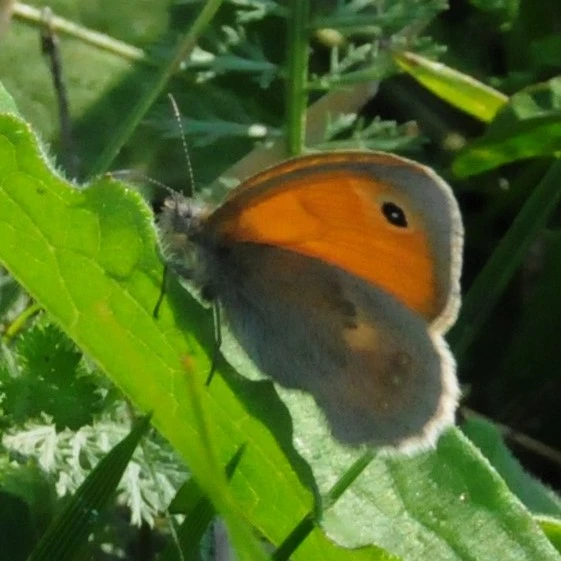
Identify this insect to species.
Coenonympha pamphilus
